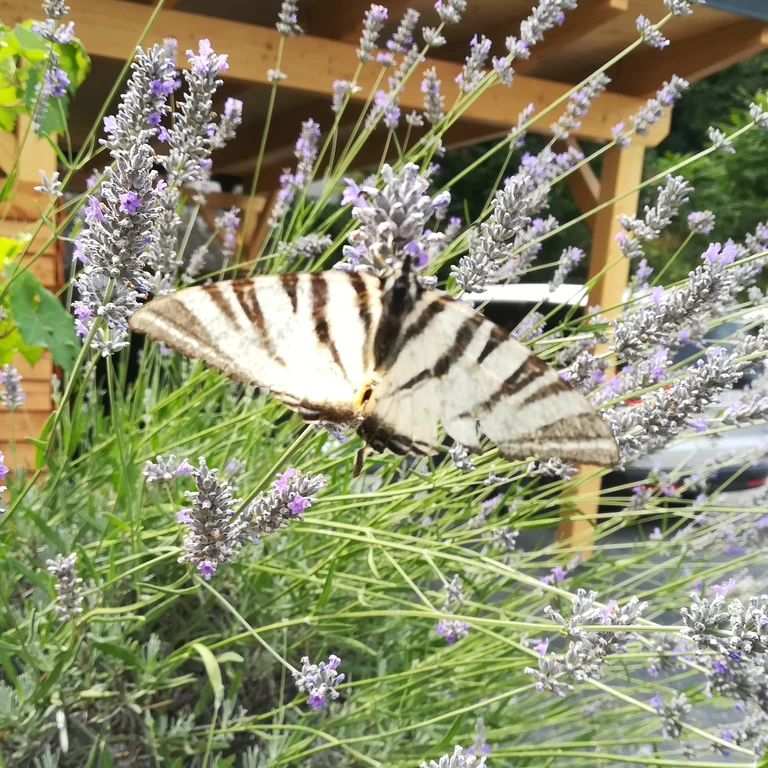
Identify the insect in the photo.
Iphiclides podalirius
